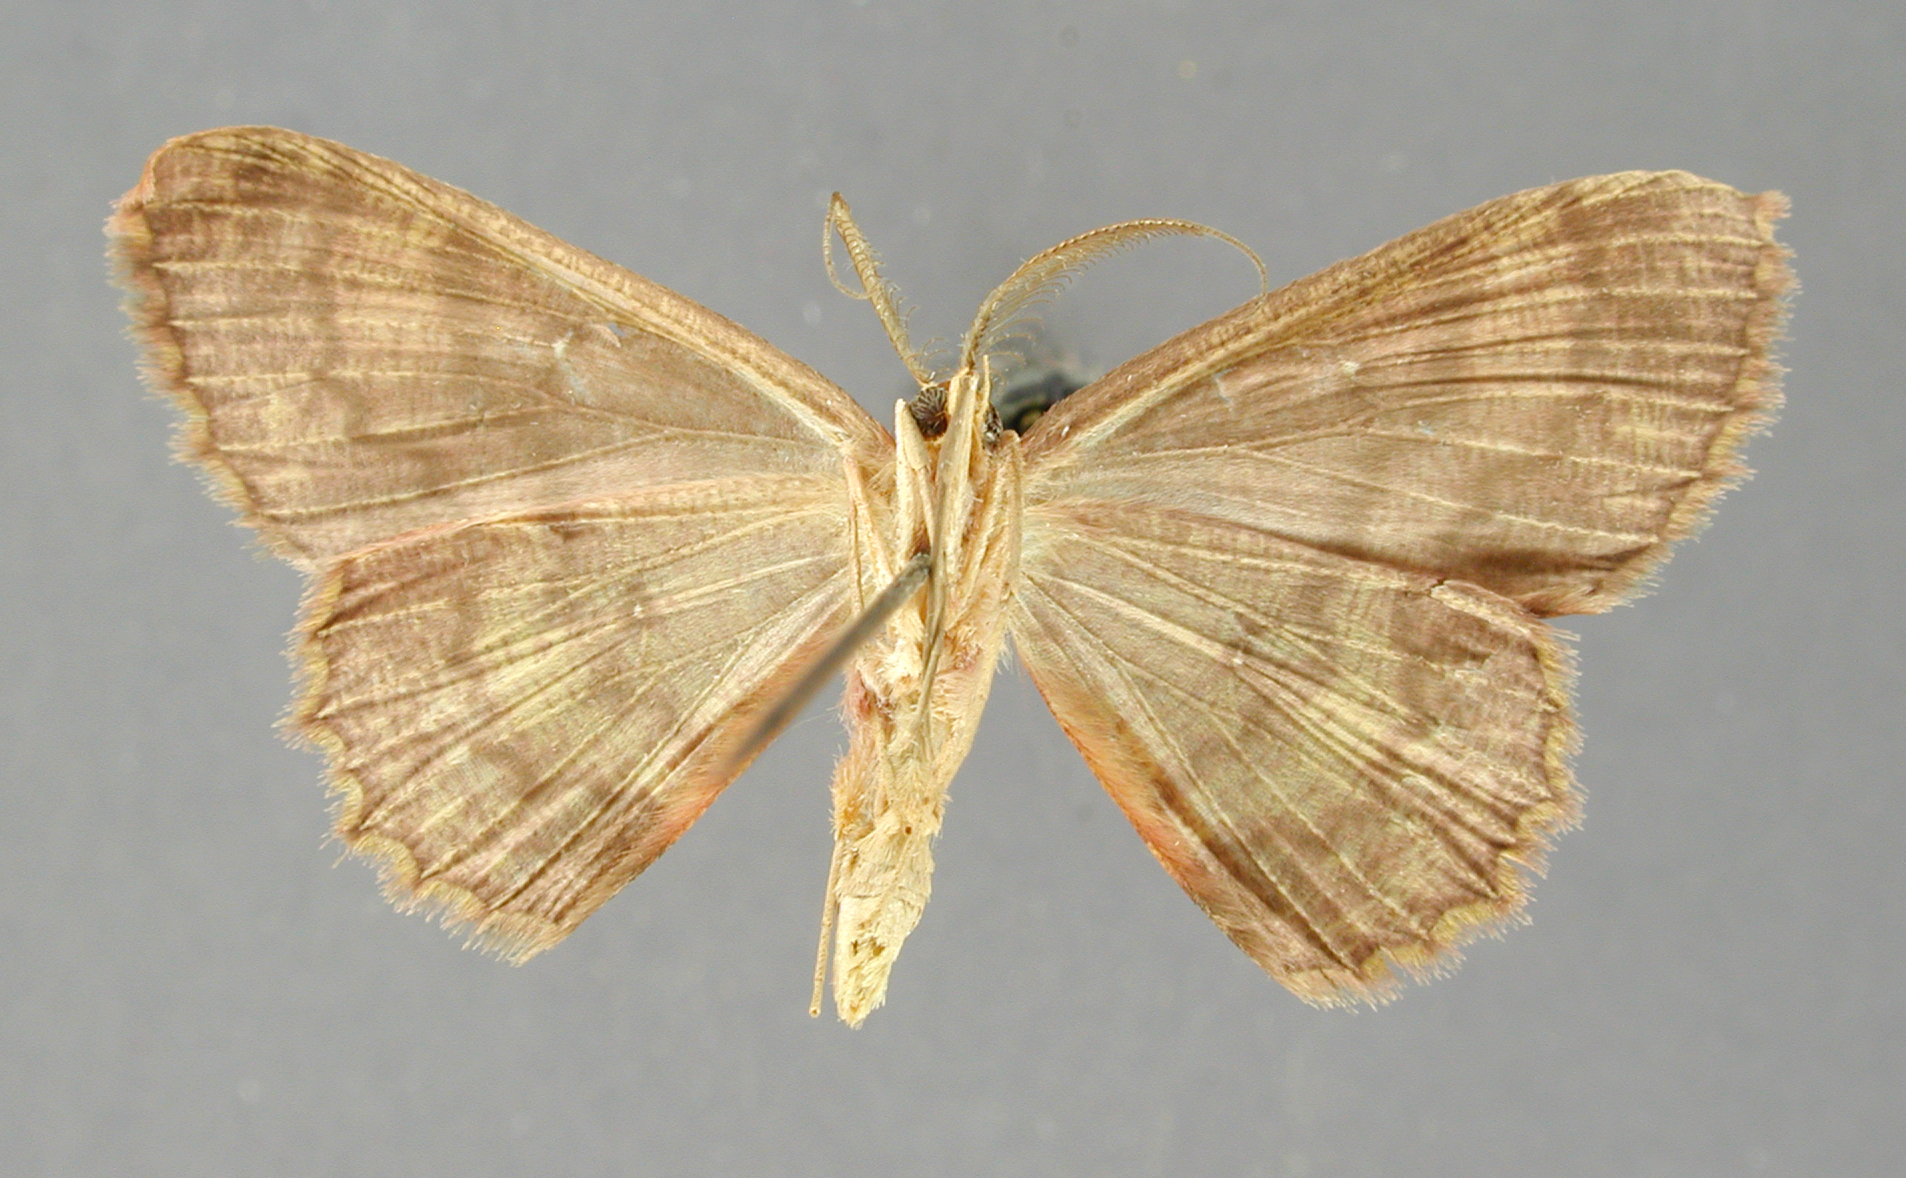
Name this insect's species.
Anisodes morbosa
